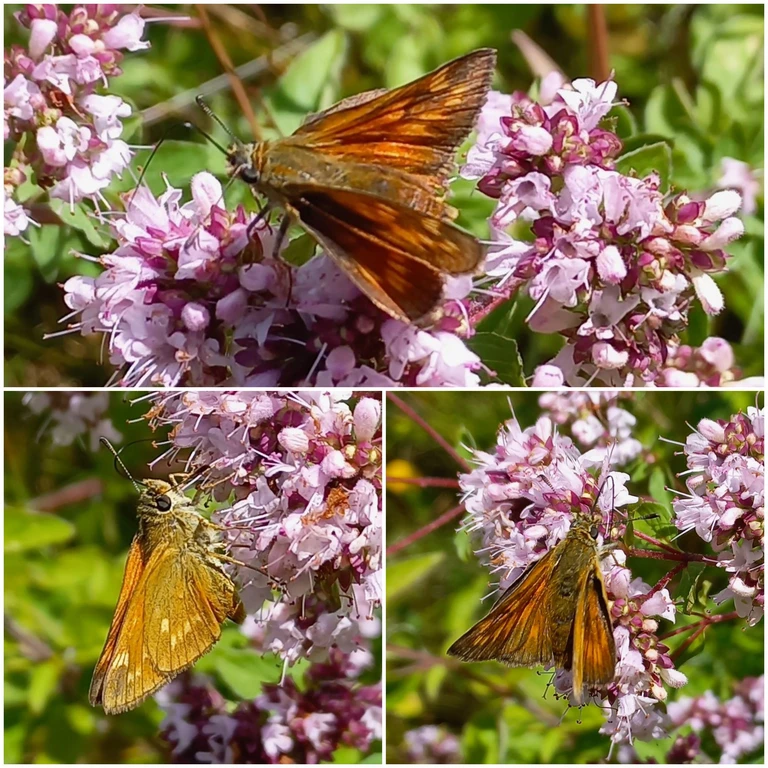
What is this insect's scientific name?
Ochlodes sylvanus (also Ochlodes venata)
